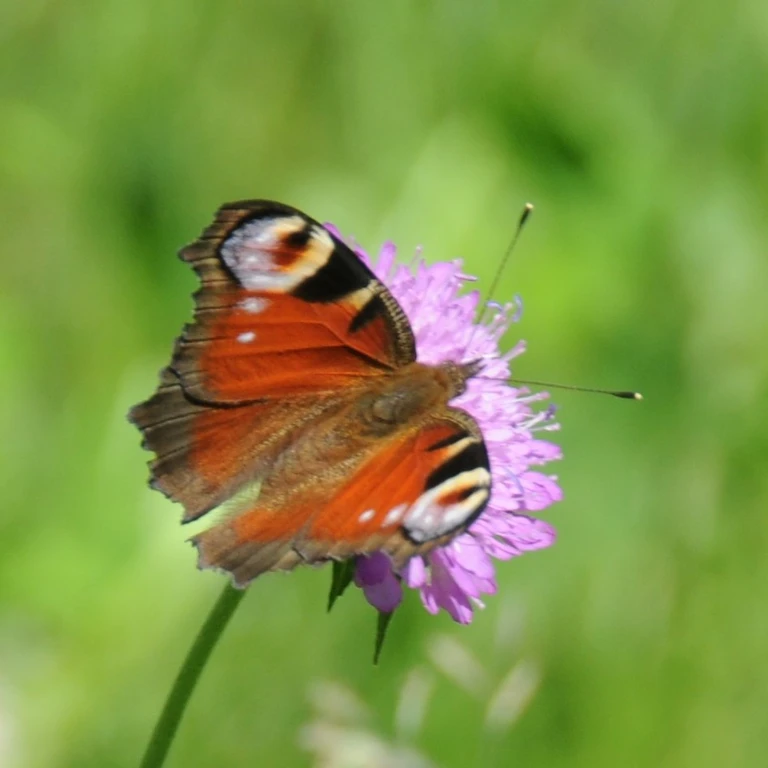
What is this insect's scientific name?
Aglais io
